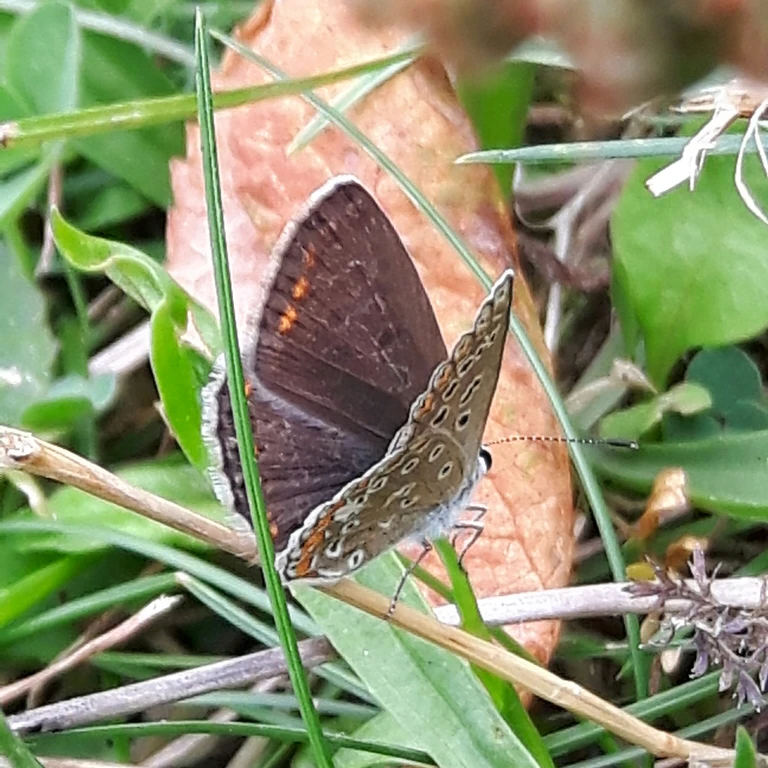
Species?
Polyommatus icarus
